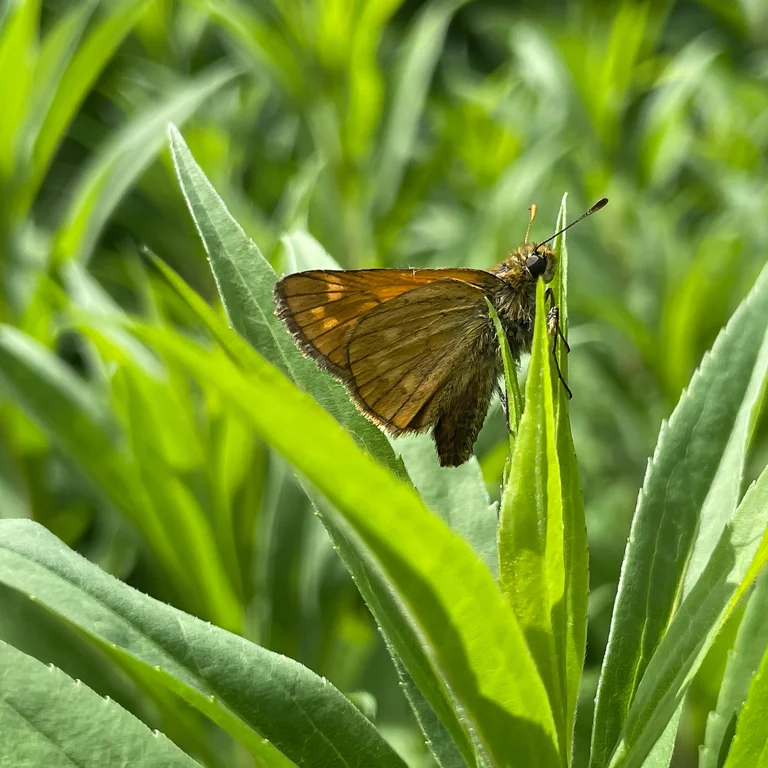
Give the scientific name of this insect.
Ochlodes sylvanus (also Ochlodes venata)
